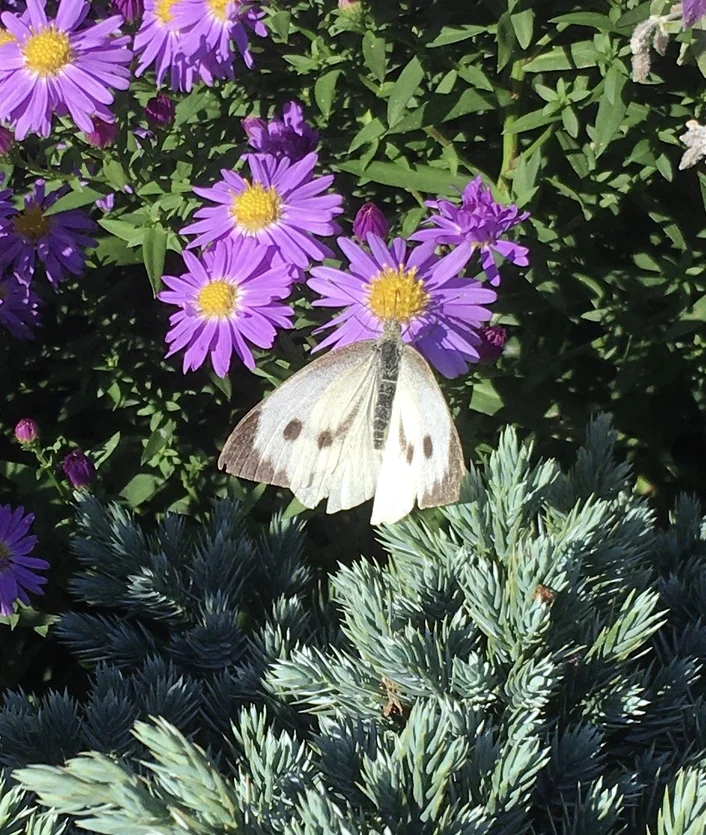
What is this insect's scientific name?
Pieris brassicae
